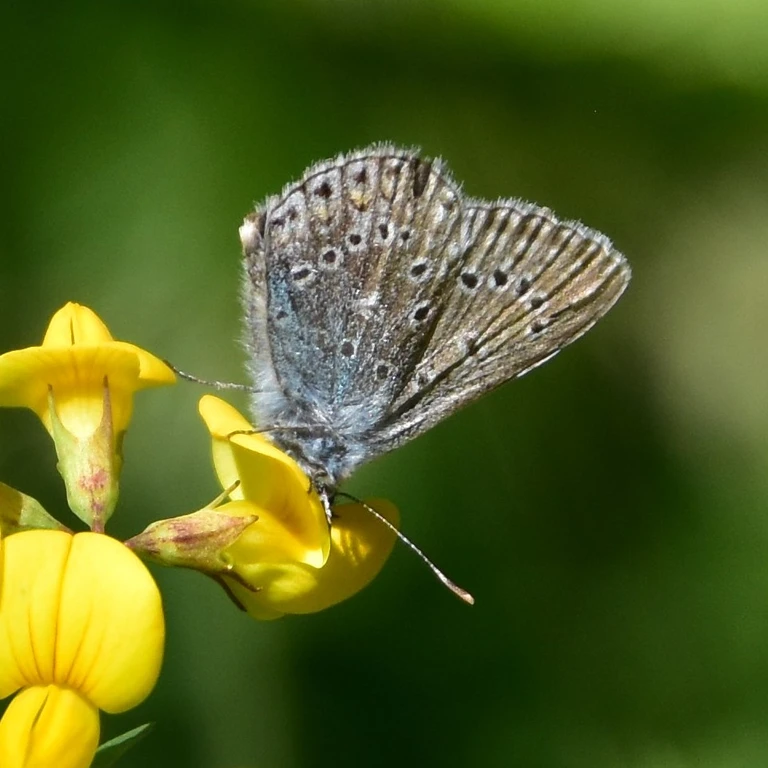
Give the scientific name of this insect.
Polyommatus icarus
